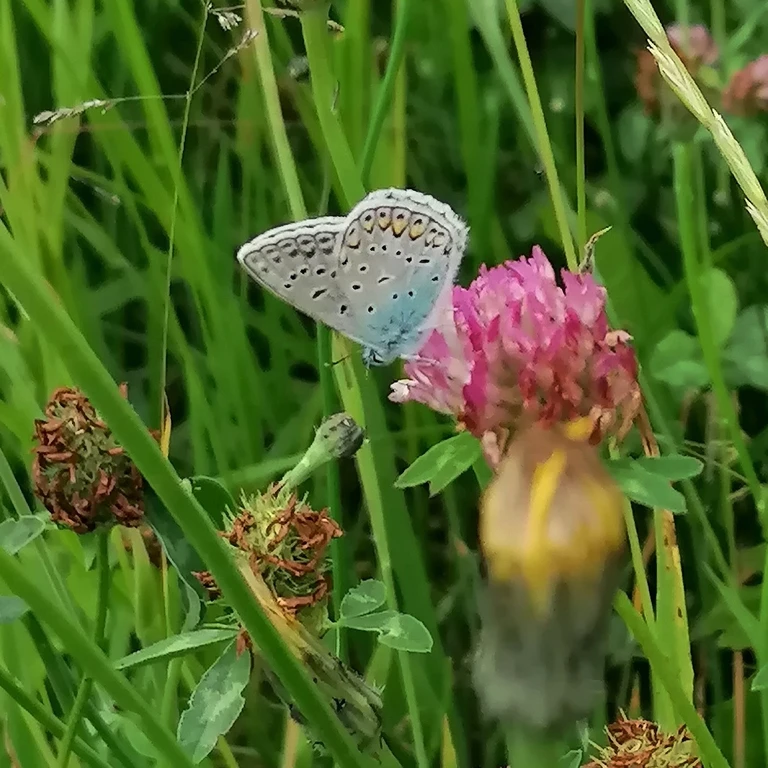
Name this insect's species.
Polyommatus icarus
